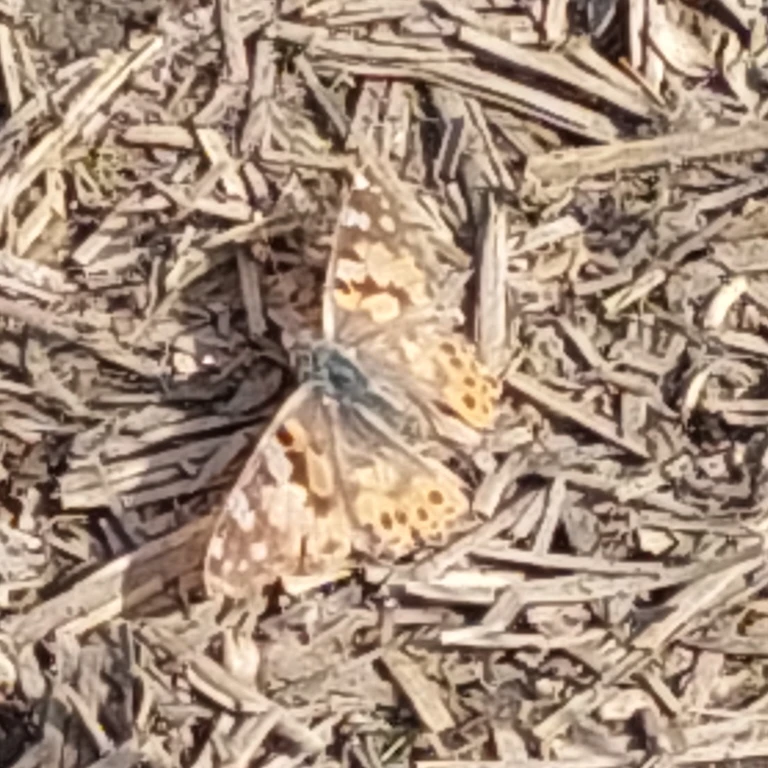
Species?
Vanessa cardui
